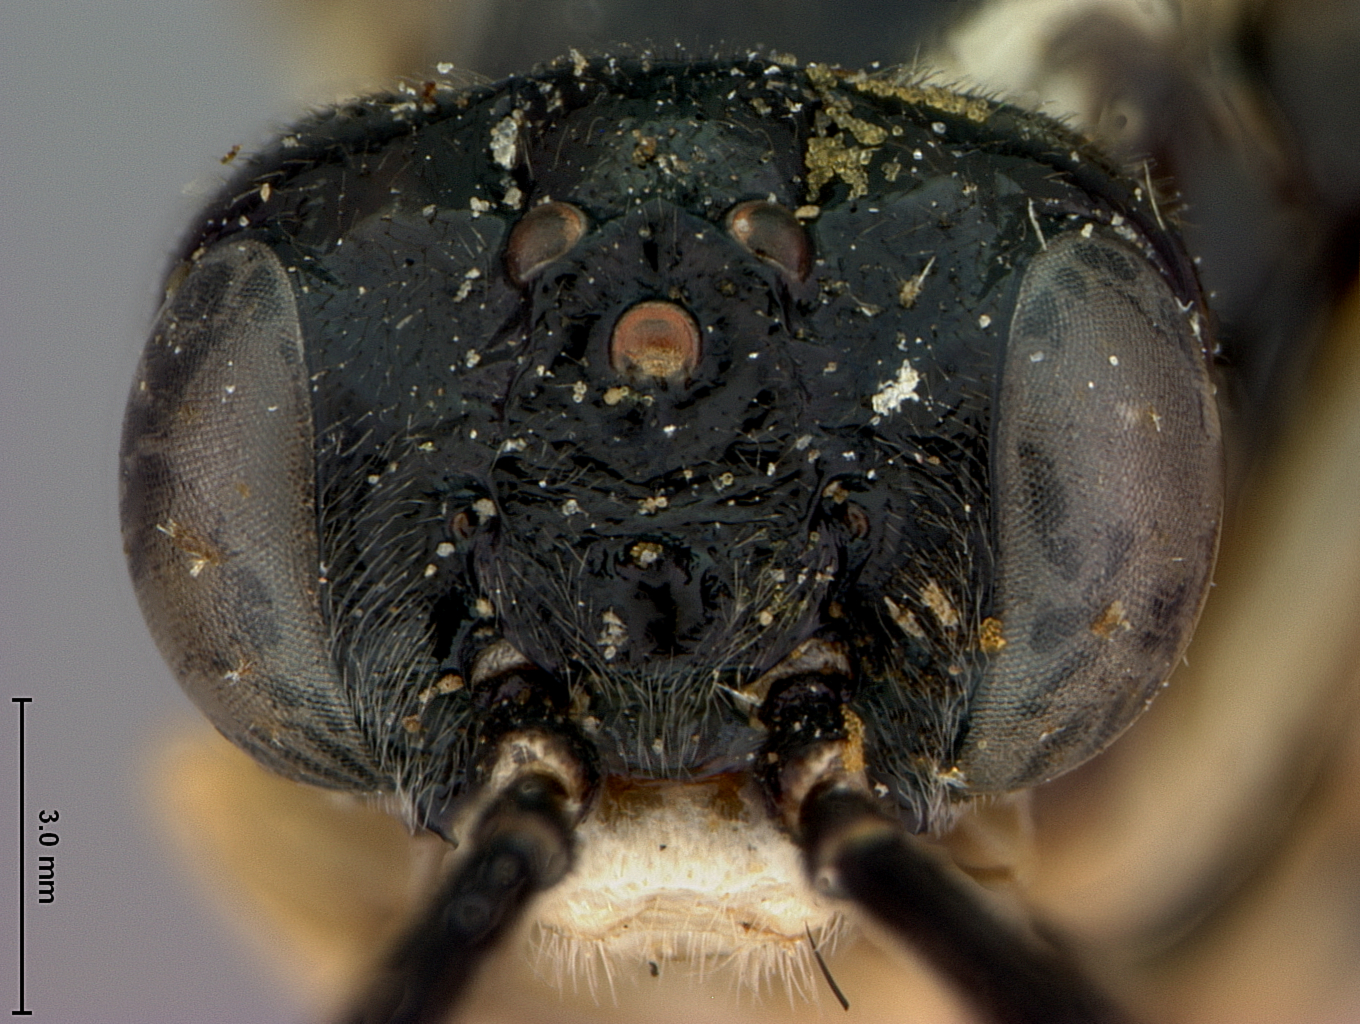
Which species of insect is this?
Stromboceros leucostomus
